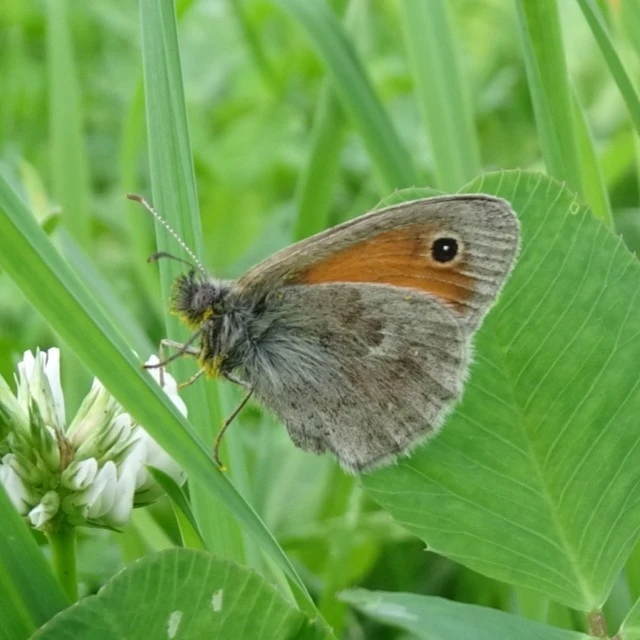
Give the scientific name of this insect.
Coenonympha pamphilus
